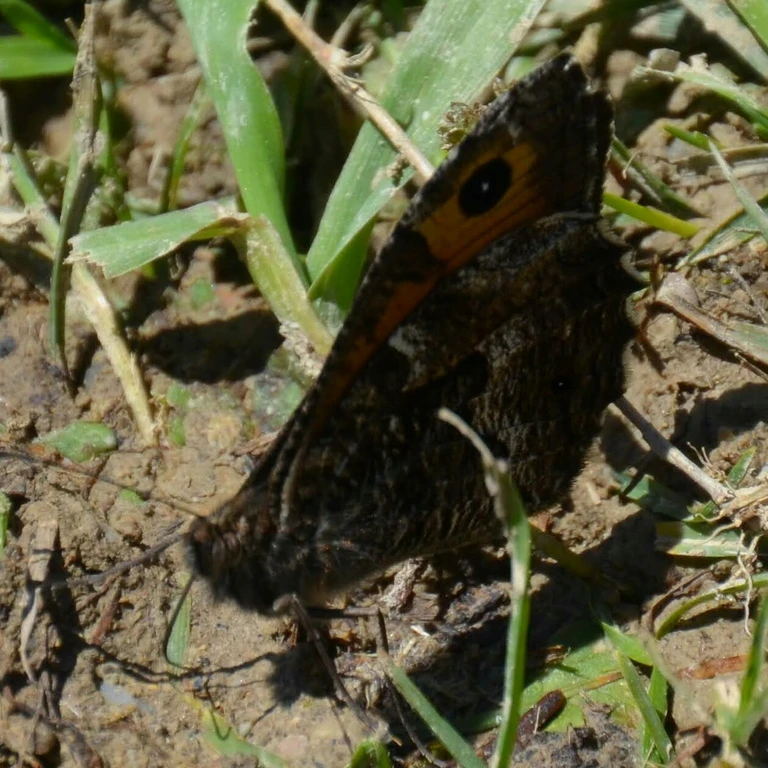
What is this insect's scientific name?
Hipparchia semele
